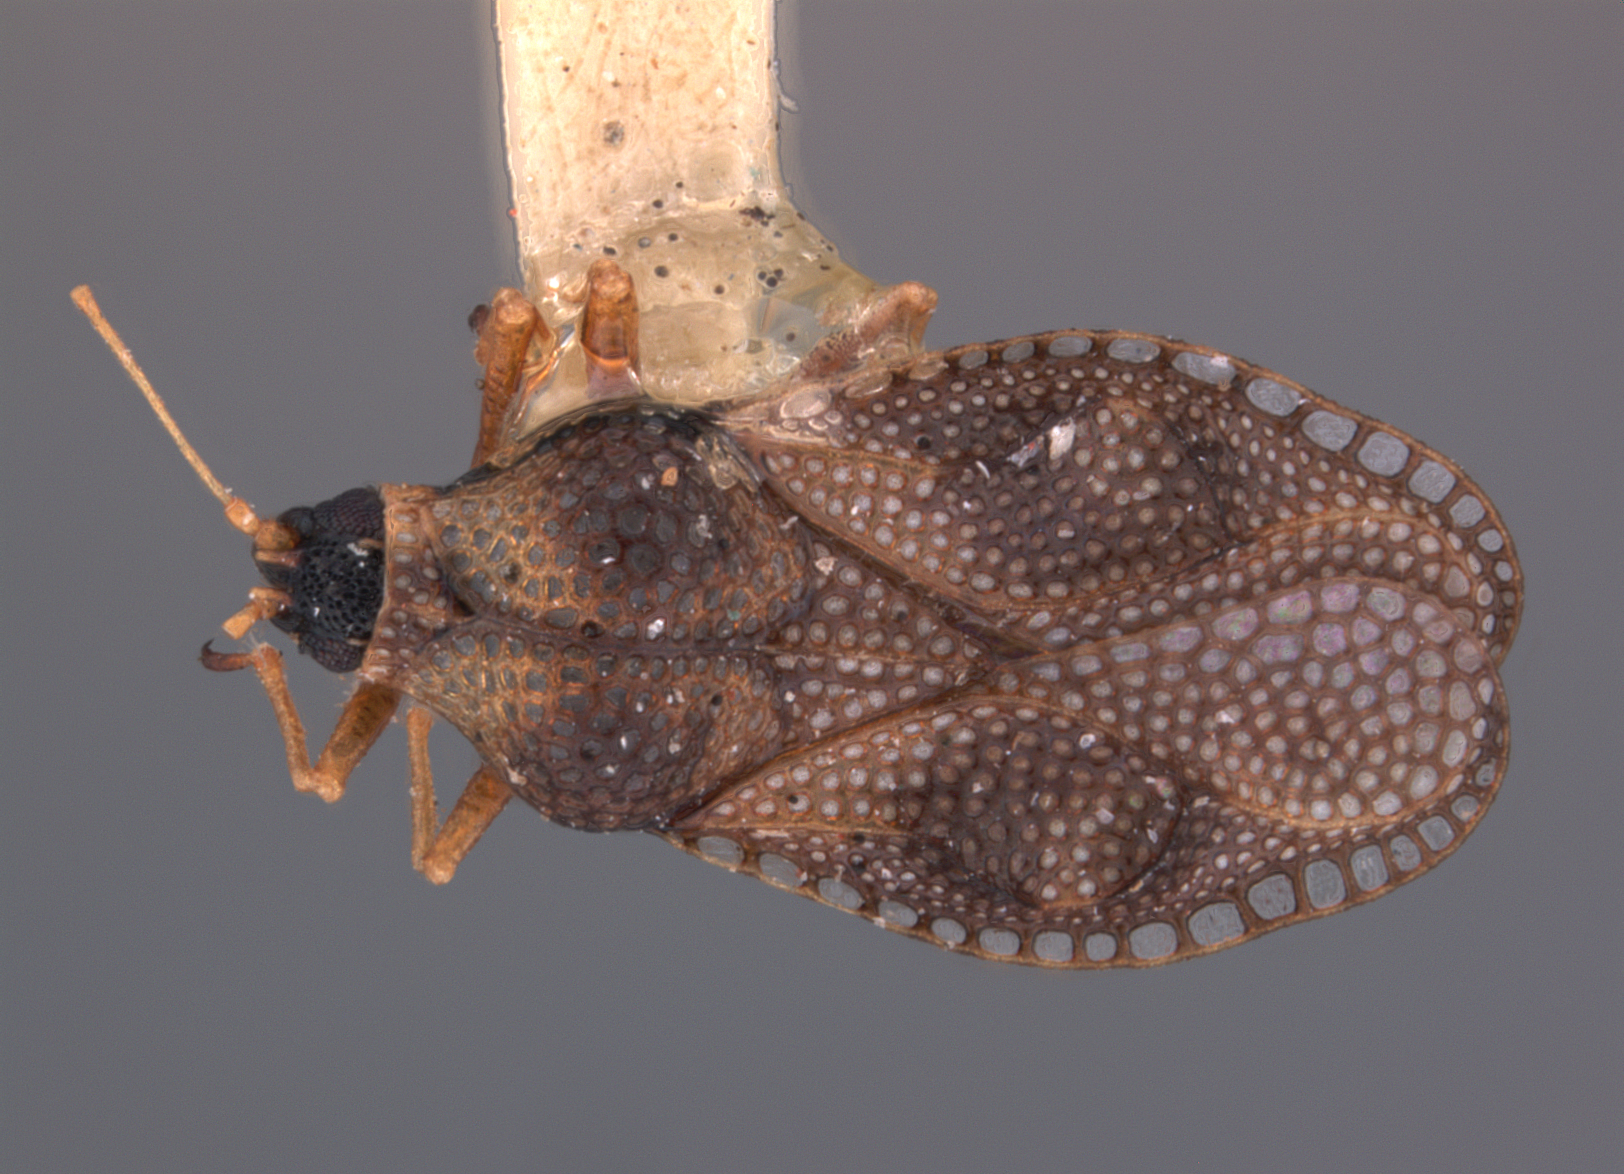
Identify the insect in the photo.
Monanthia balli
